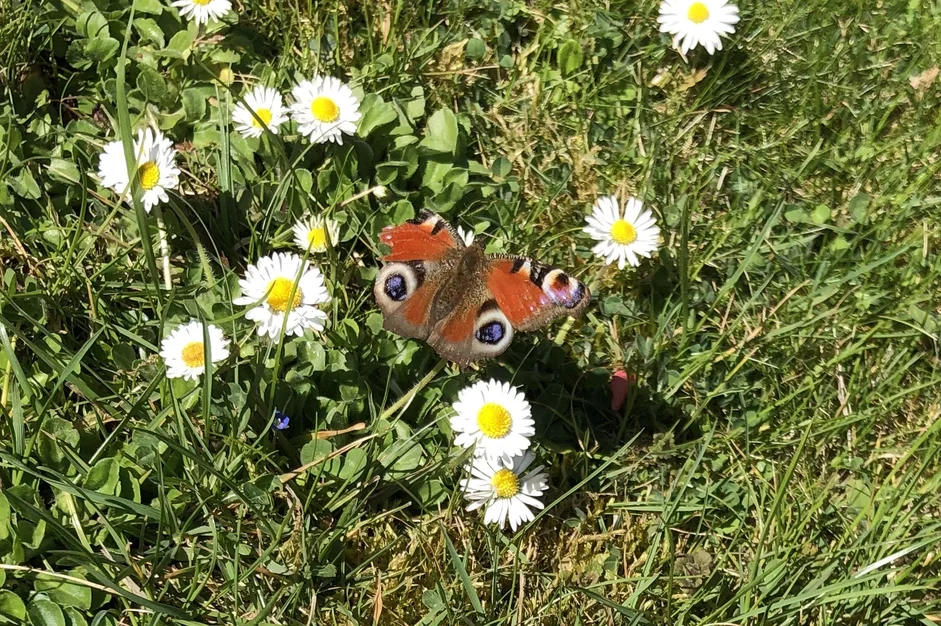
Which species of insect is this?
Aglais io
